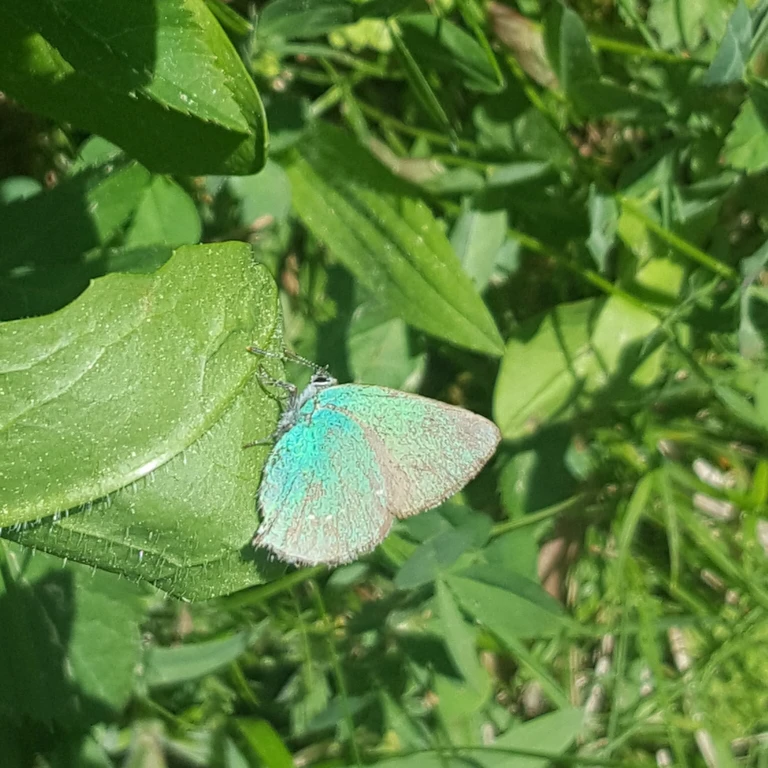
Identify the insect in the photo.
Callophrys rubi
